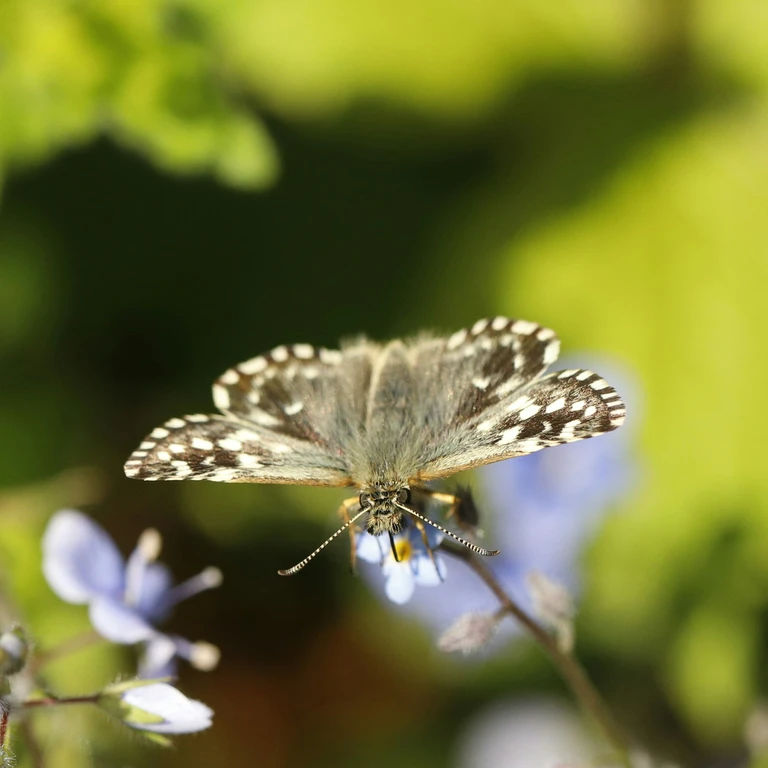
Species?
Pyrgus malvae
